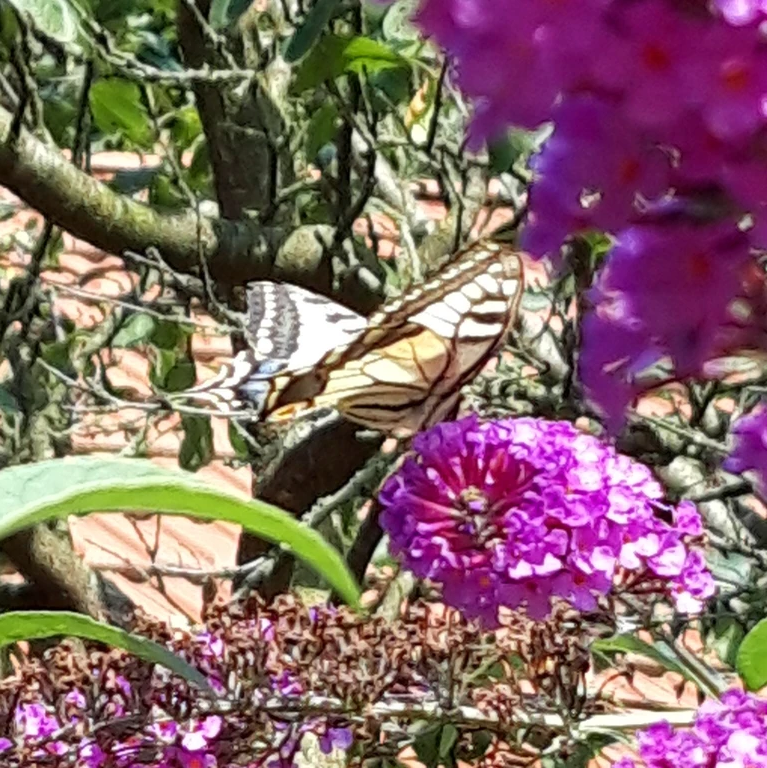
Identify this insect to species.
Papilio machaon
